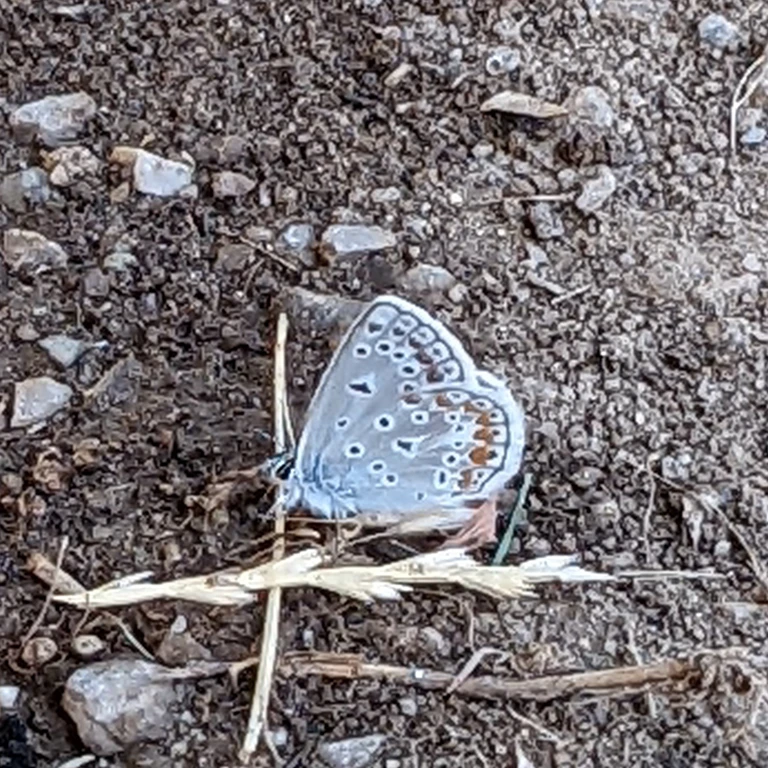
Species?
Polyommatus icarus
